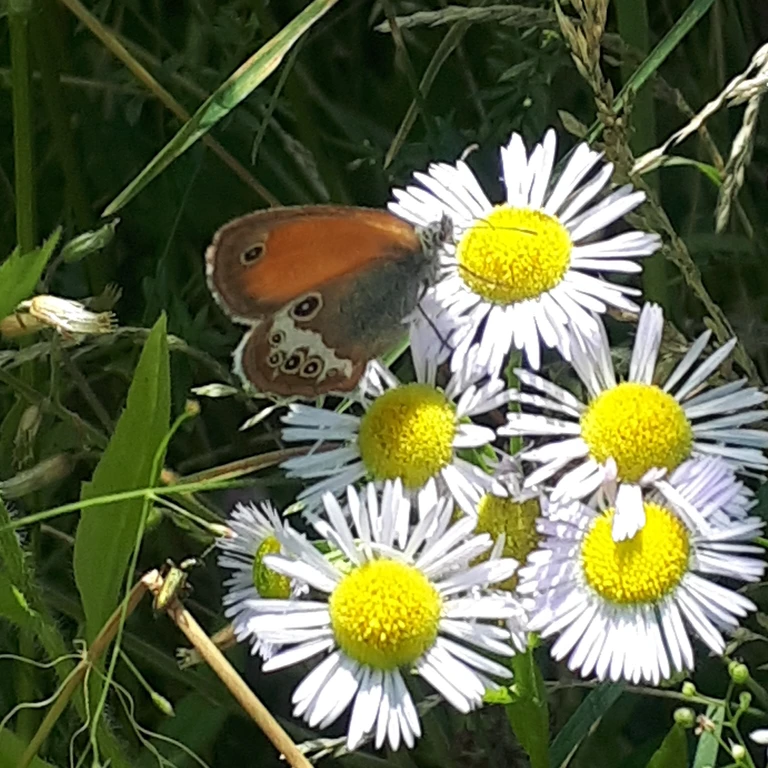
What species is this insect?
Coenonympha arcania
